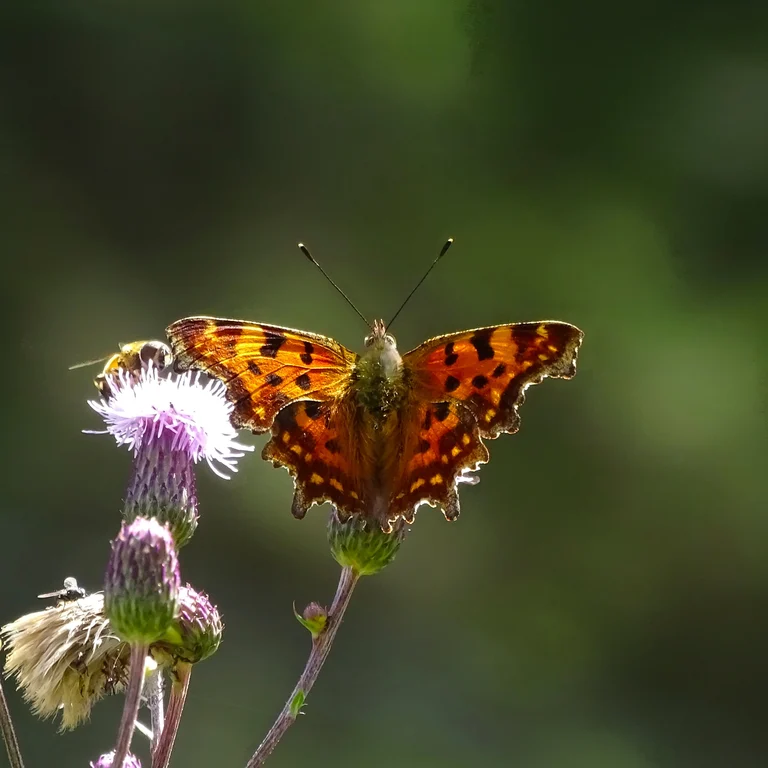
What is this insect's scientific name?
Polygonia c-album
